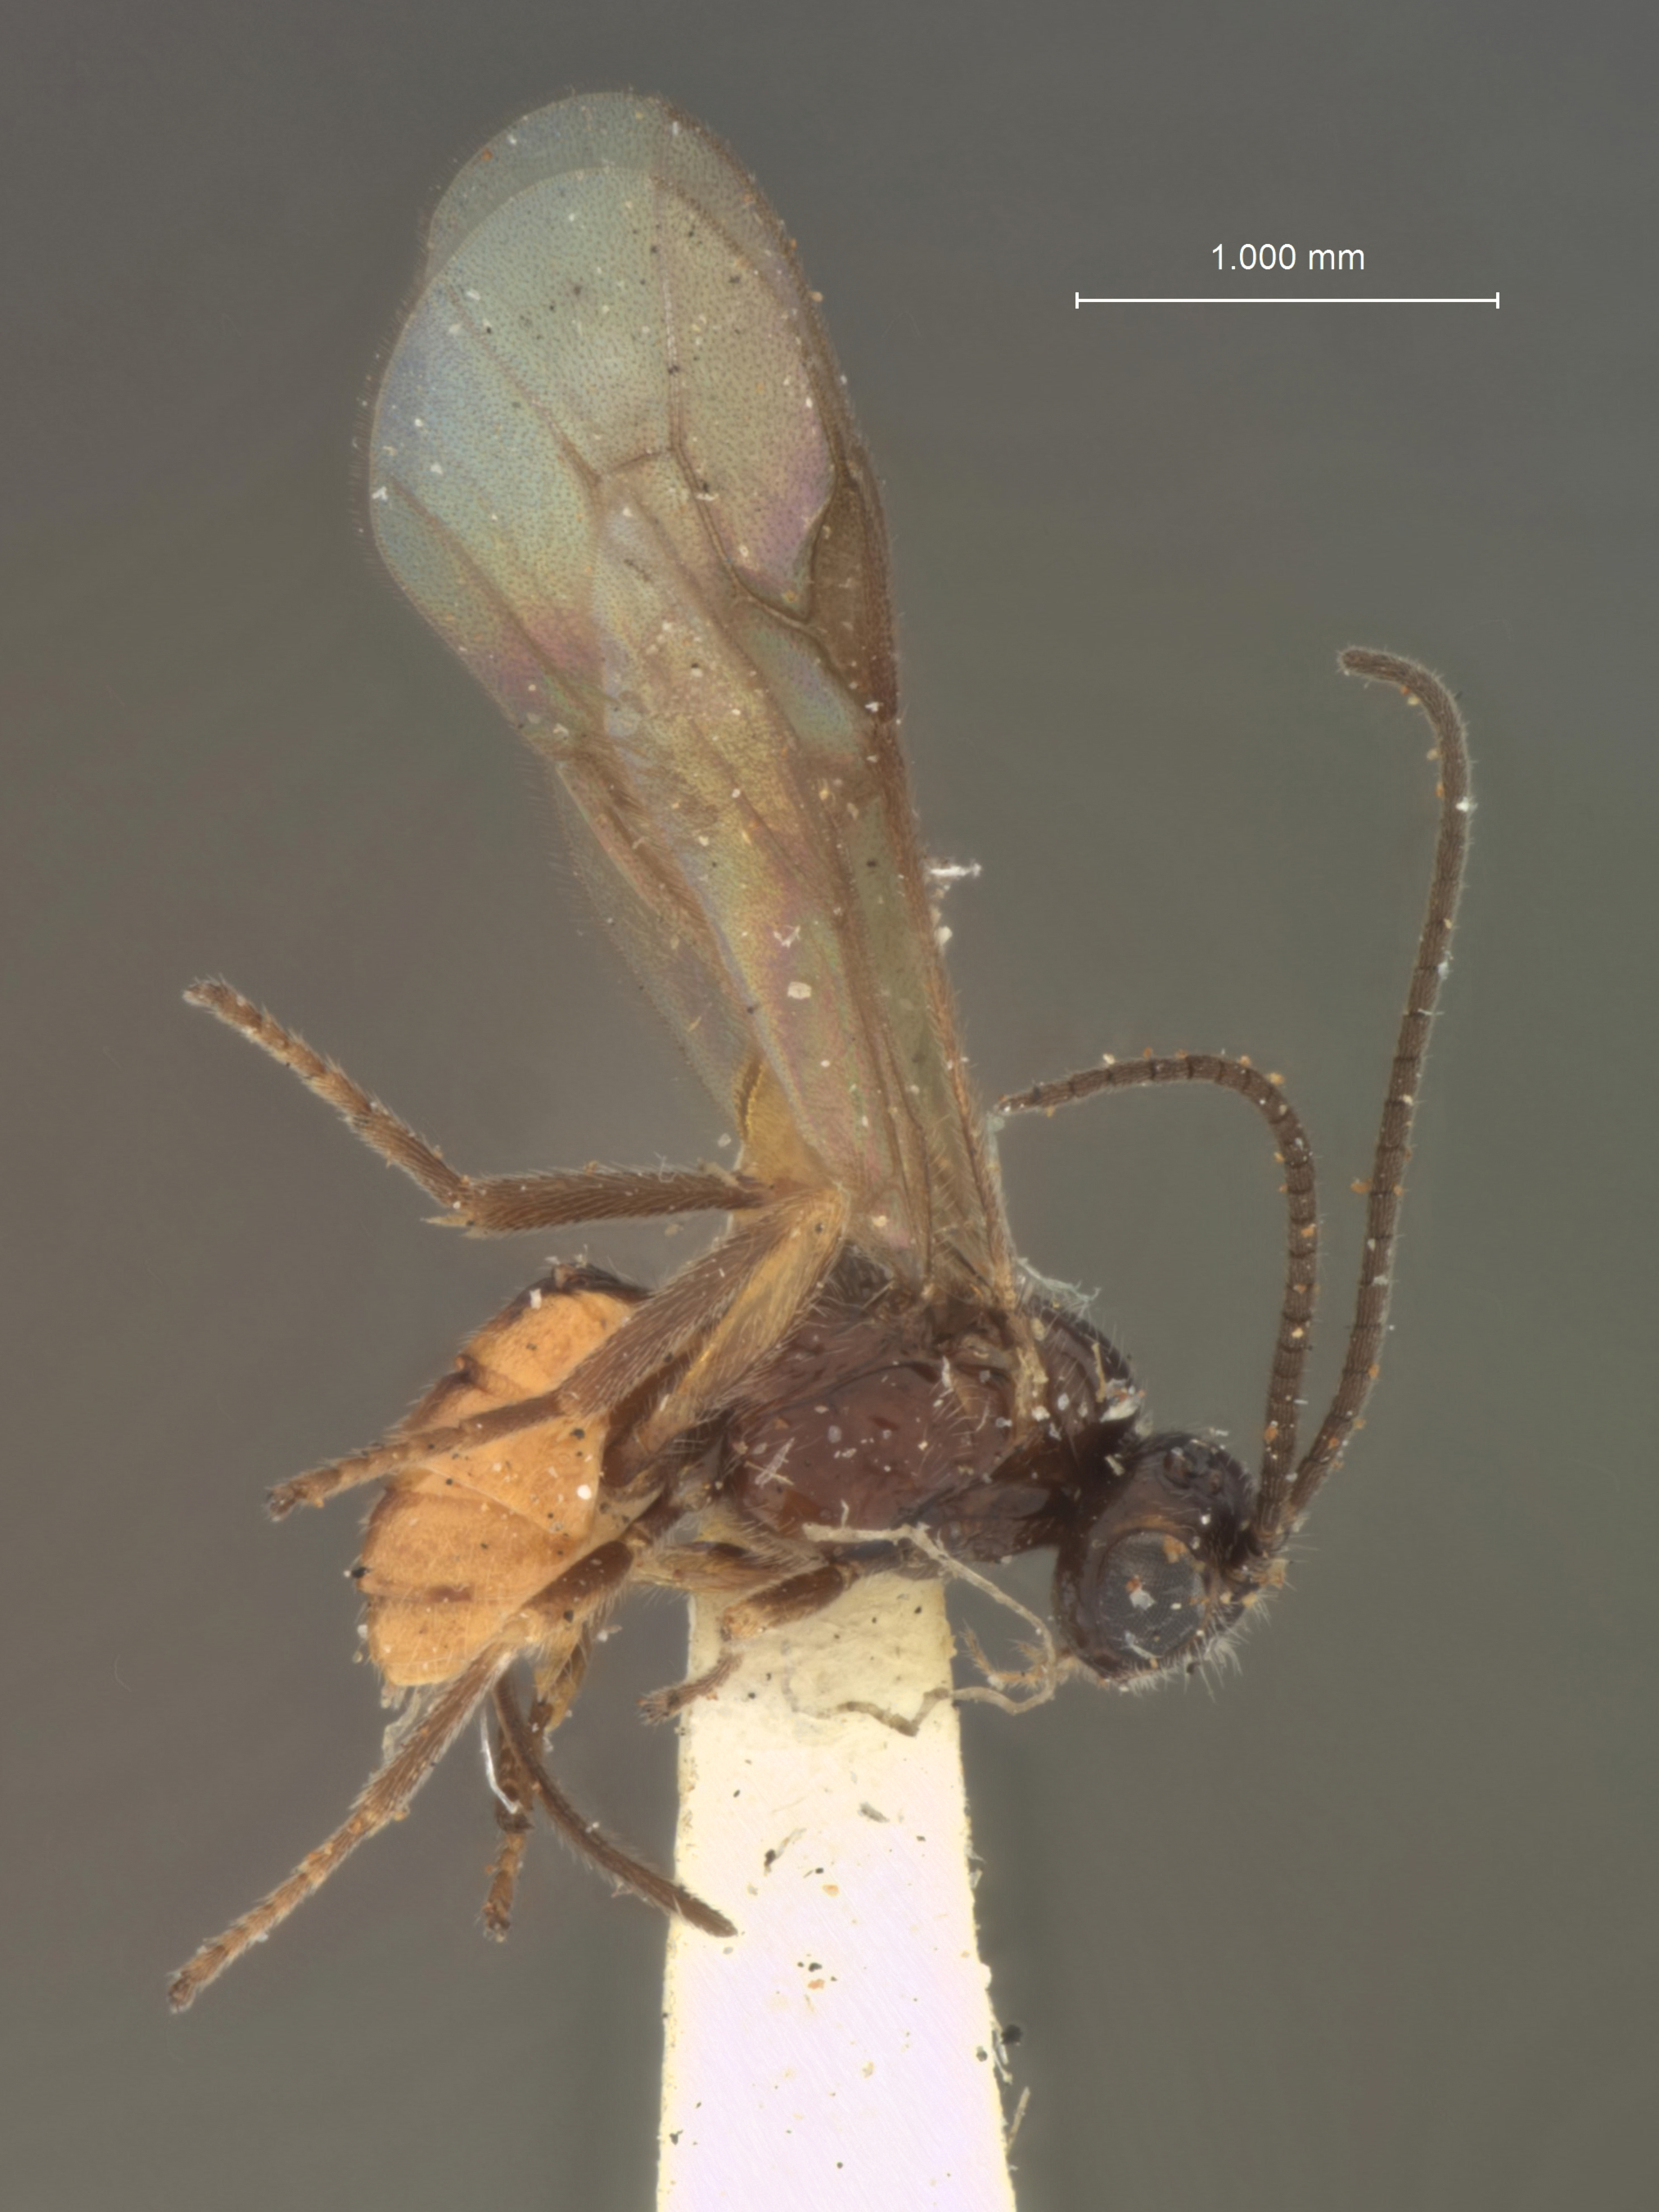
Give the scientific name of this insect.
Microbracon hemimenae
